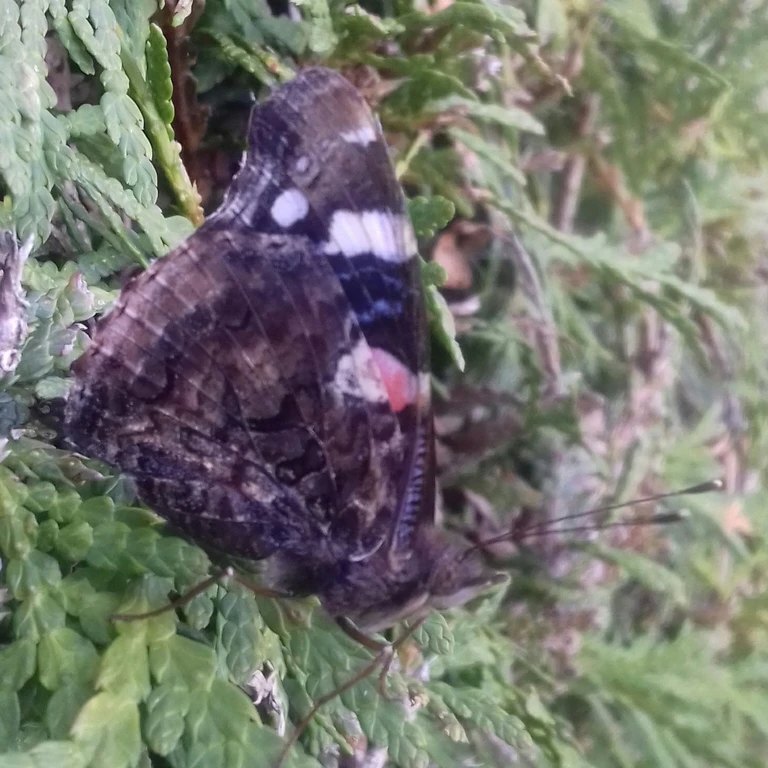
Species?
Vanessa atalanta
